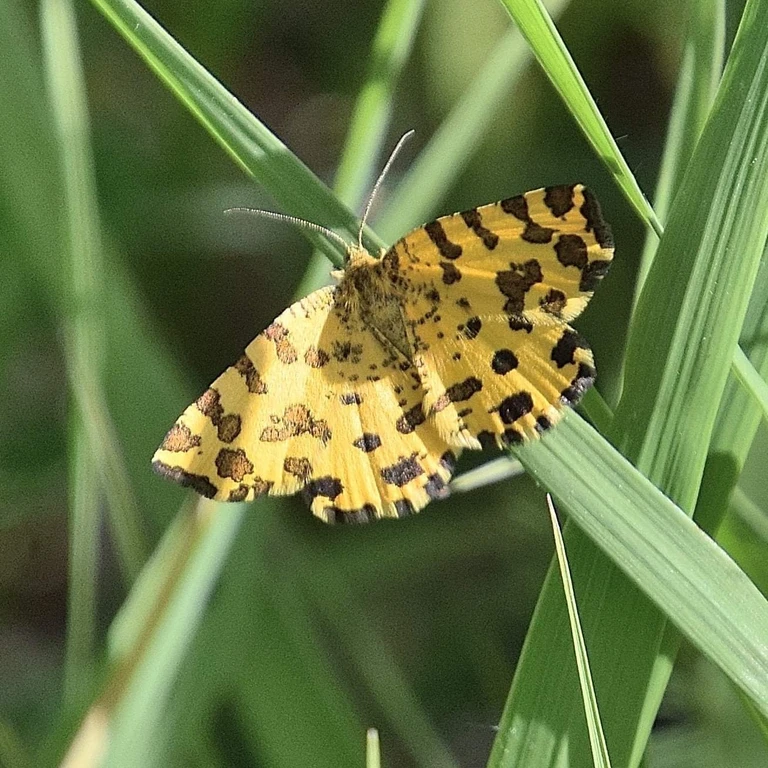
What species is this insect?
Pseudopanthera macularia
